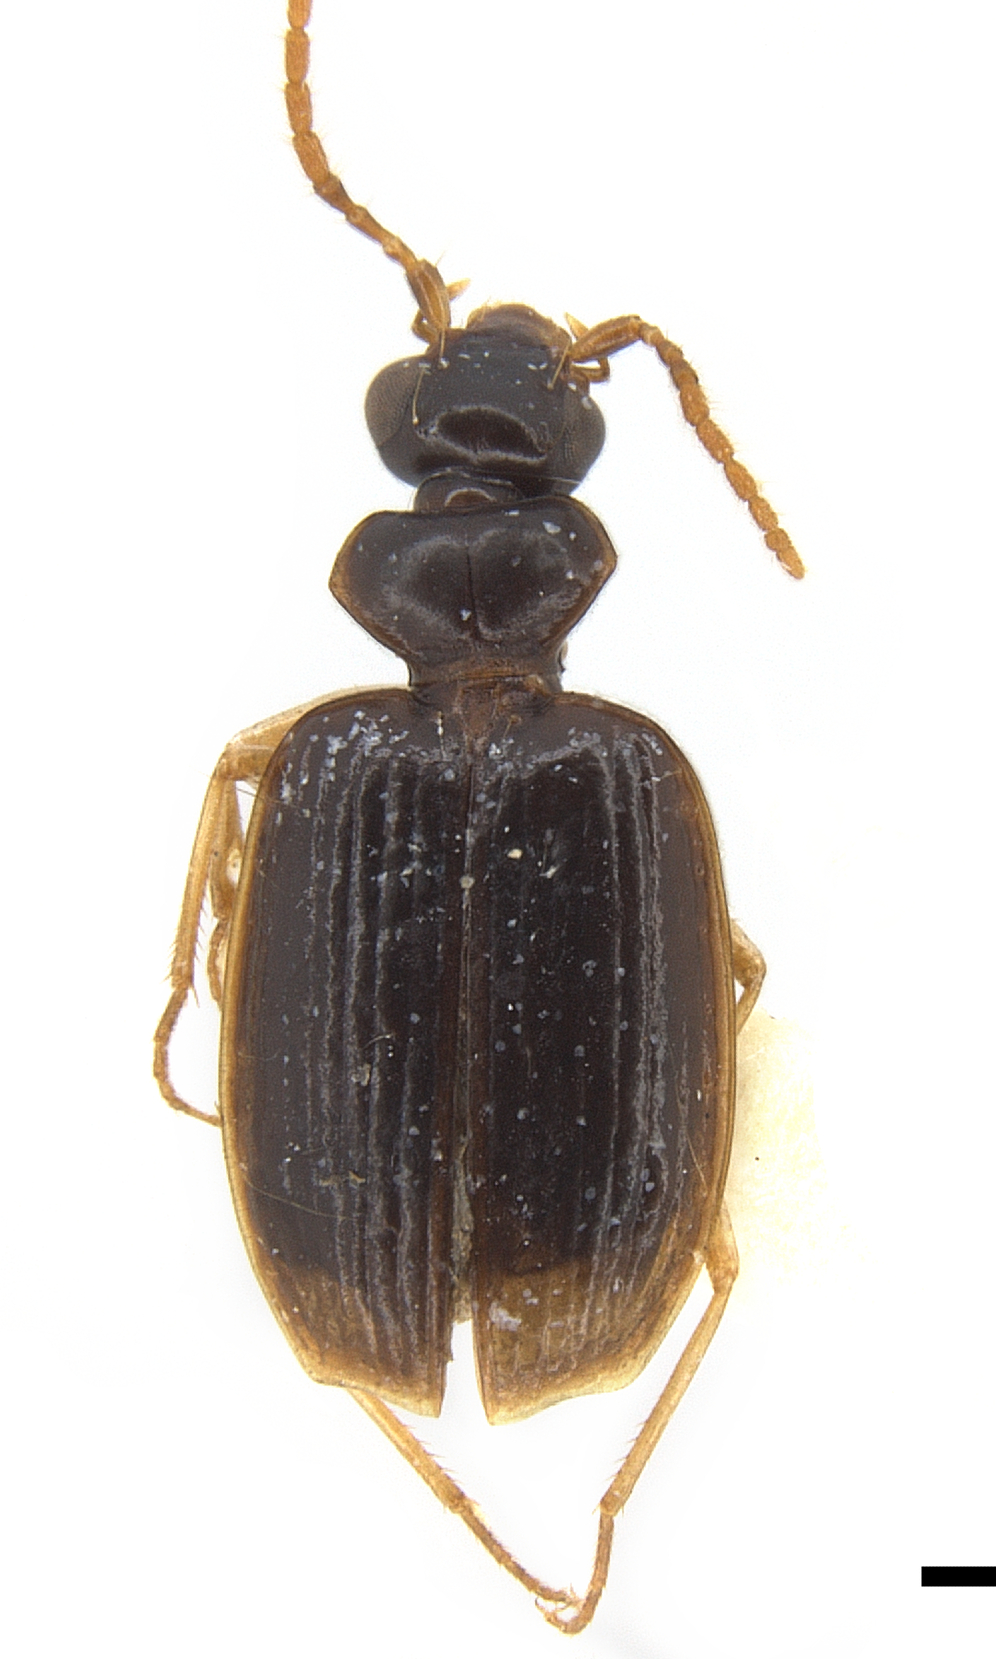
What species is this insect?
Pentagonica flavipes
